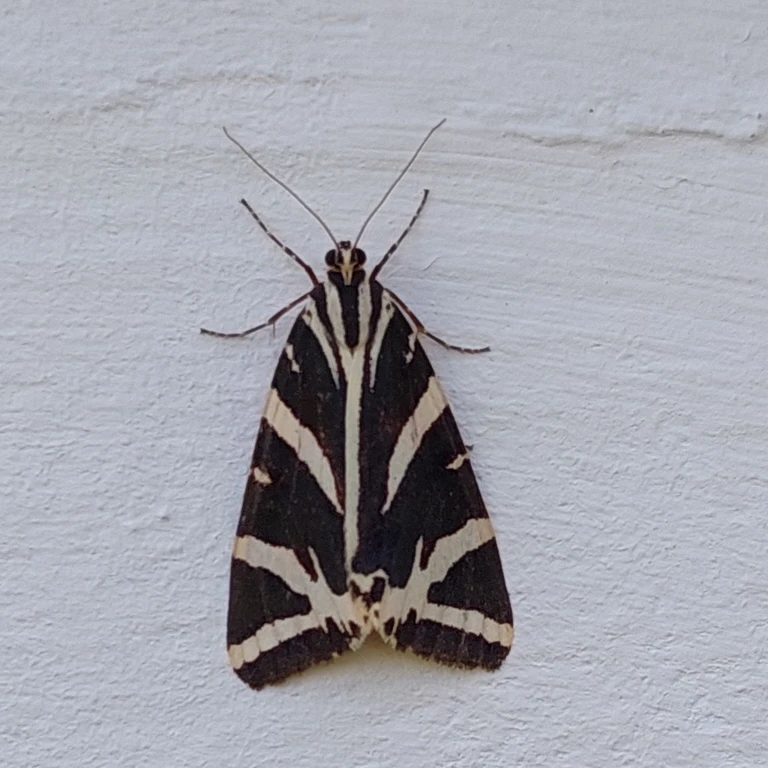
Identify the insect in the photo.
Euplagia quadripunctaria
